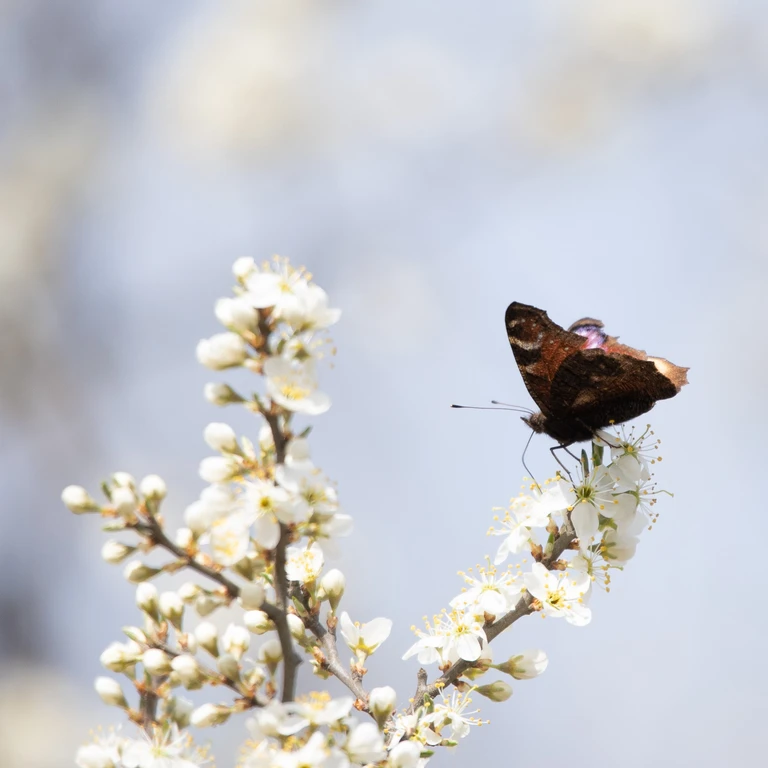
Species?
Aglais io
